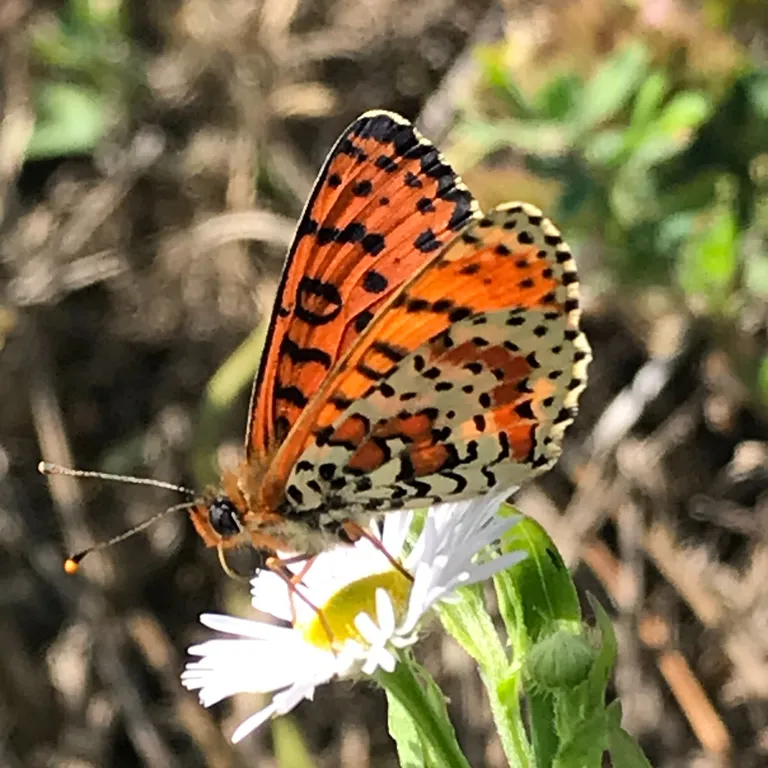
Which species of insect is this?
Melitaea didyma
